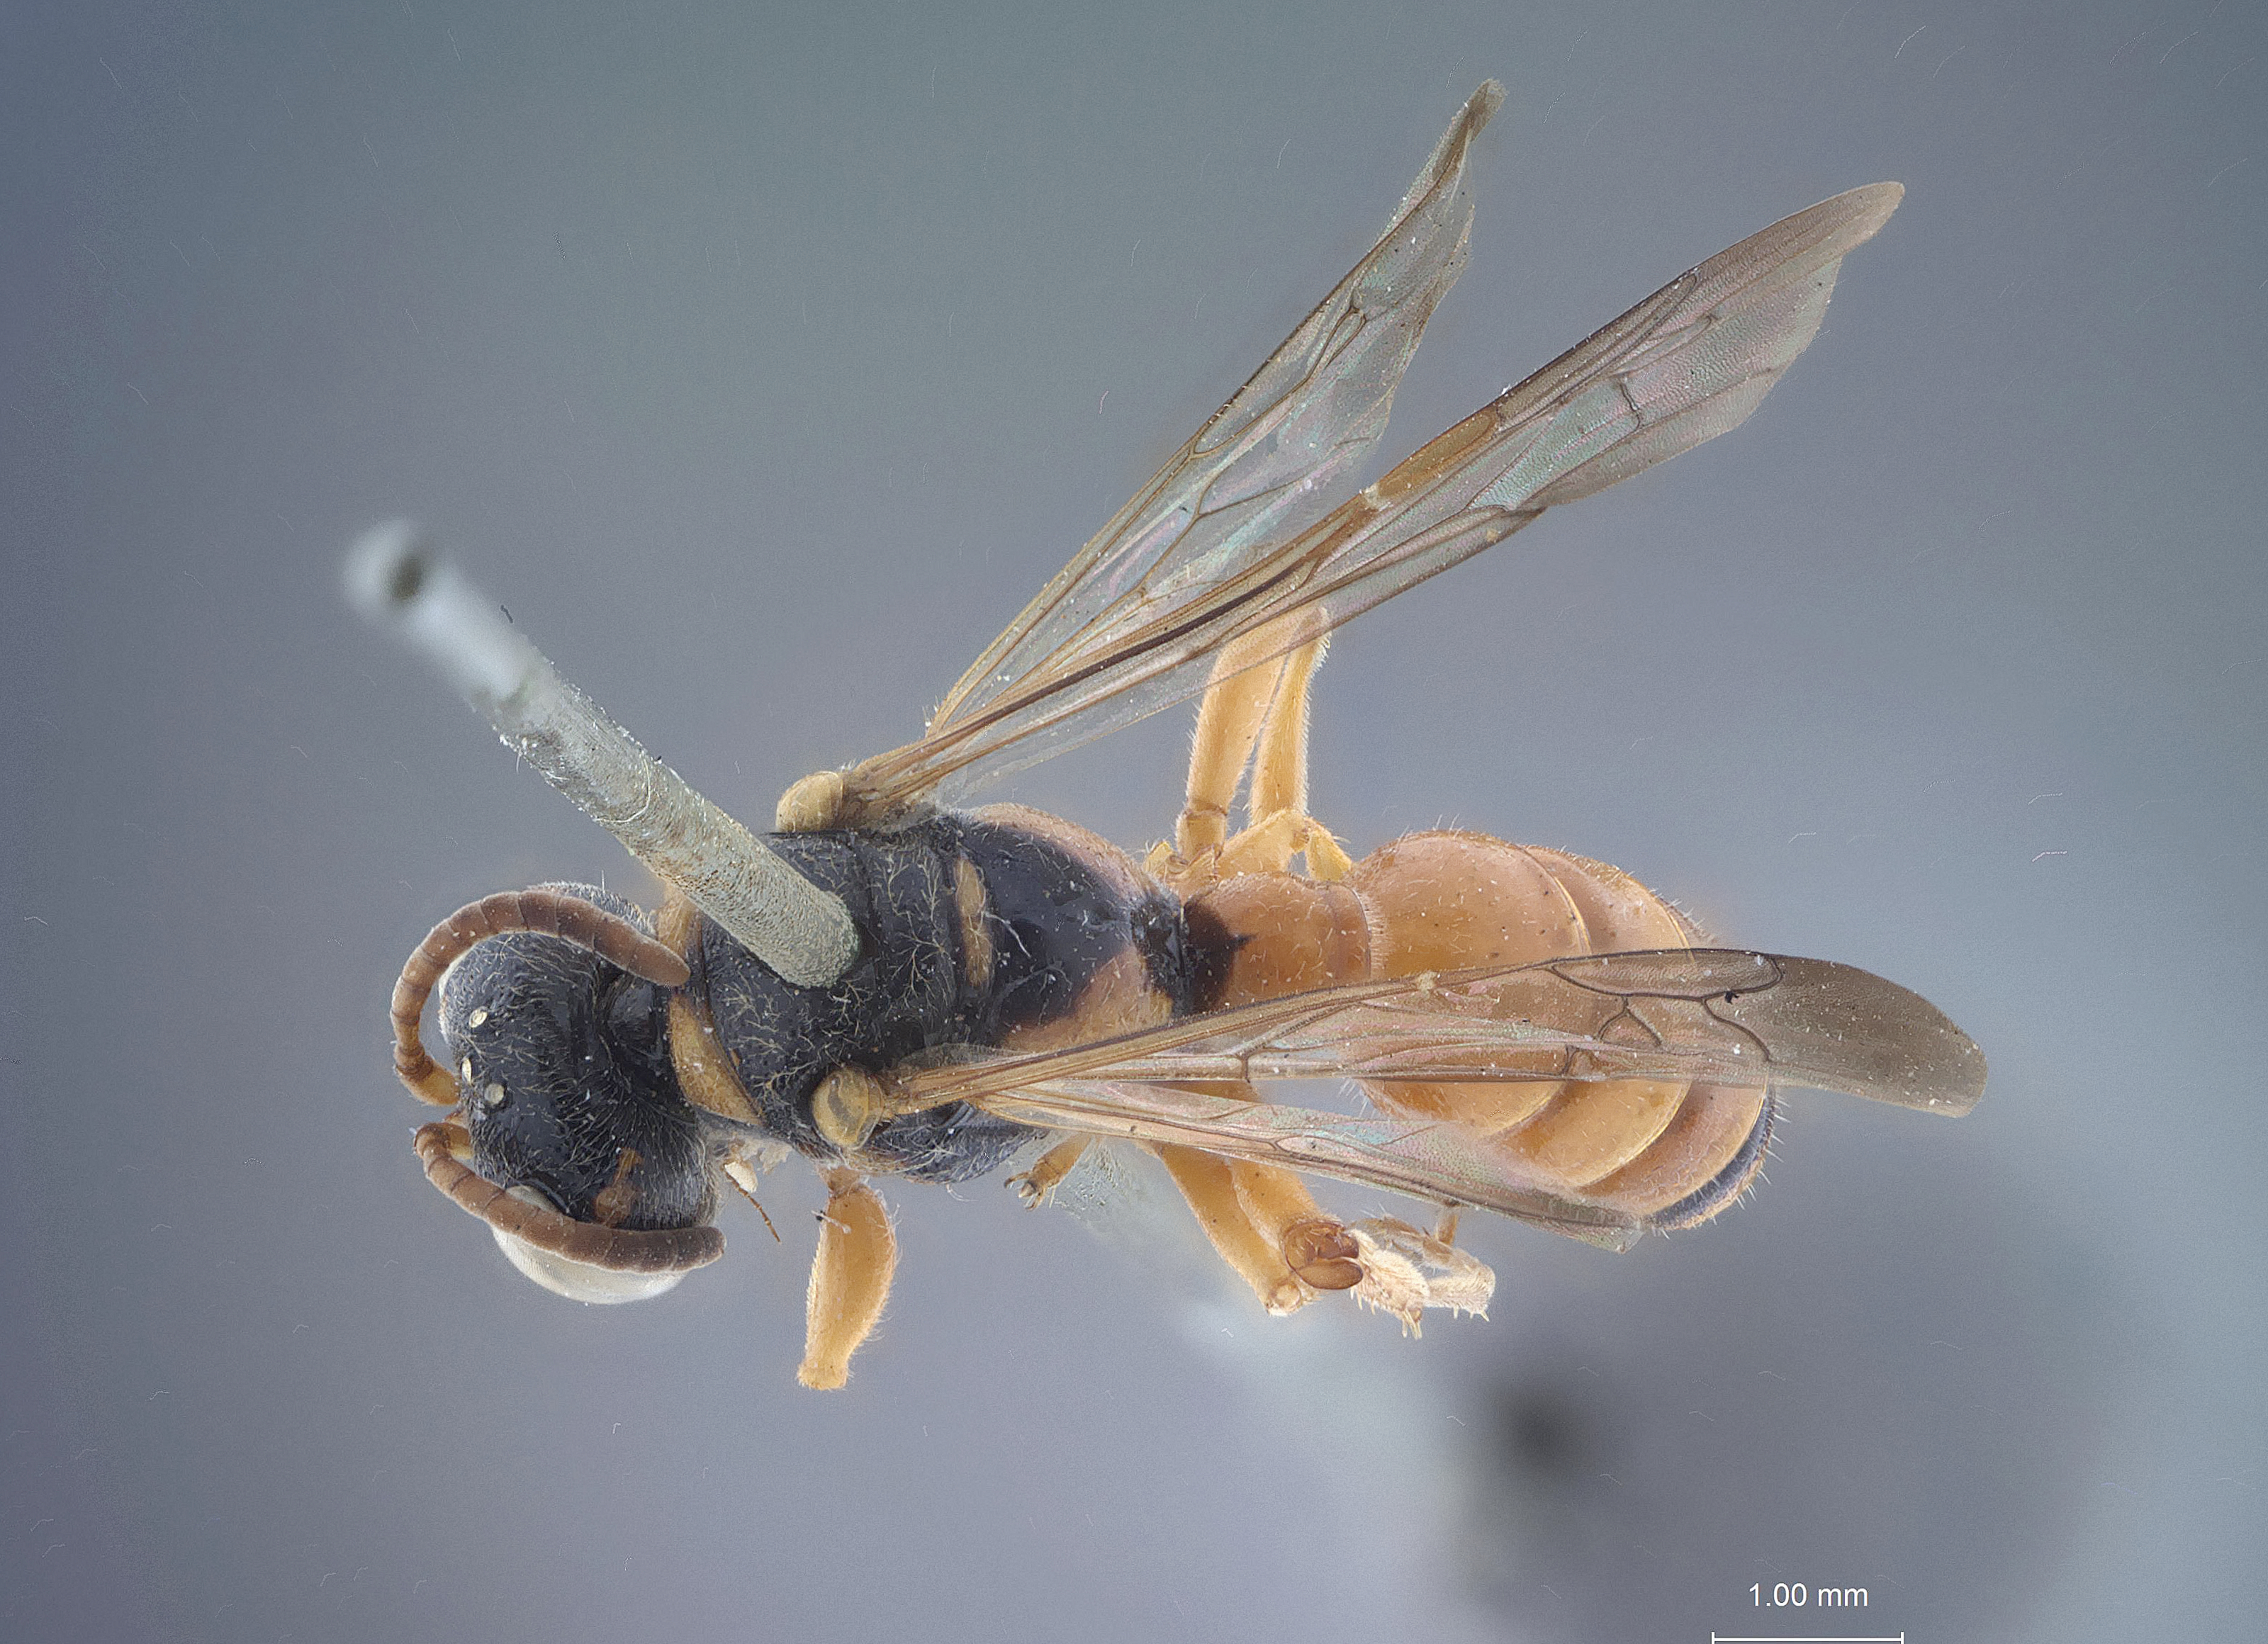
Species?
Cerceris pekingensis
